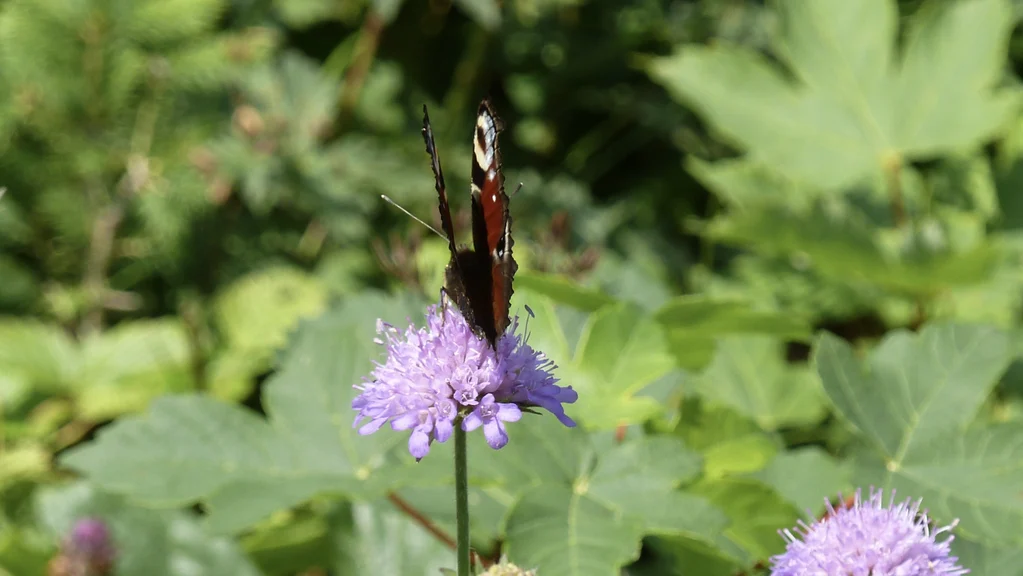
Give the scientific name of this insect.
Aglais io
